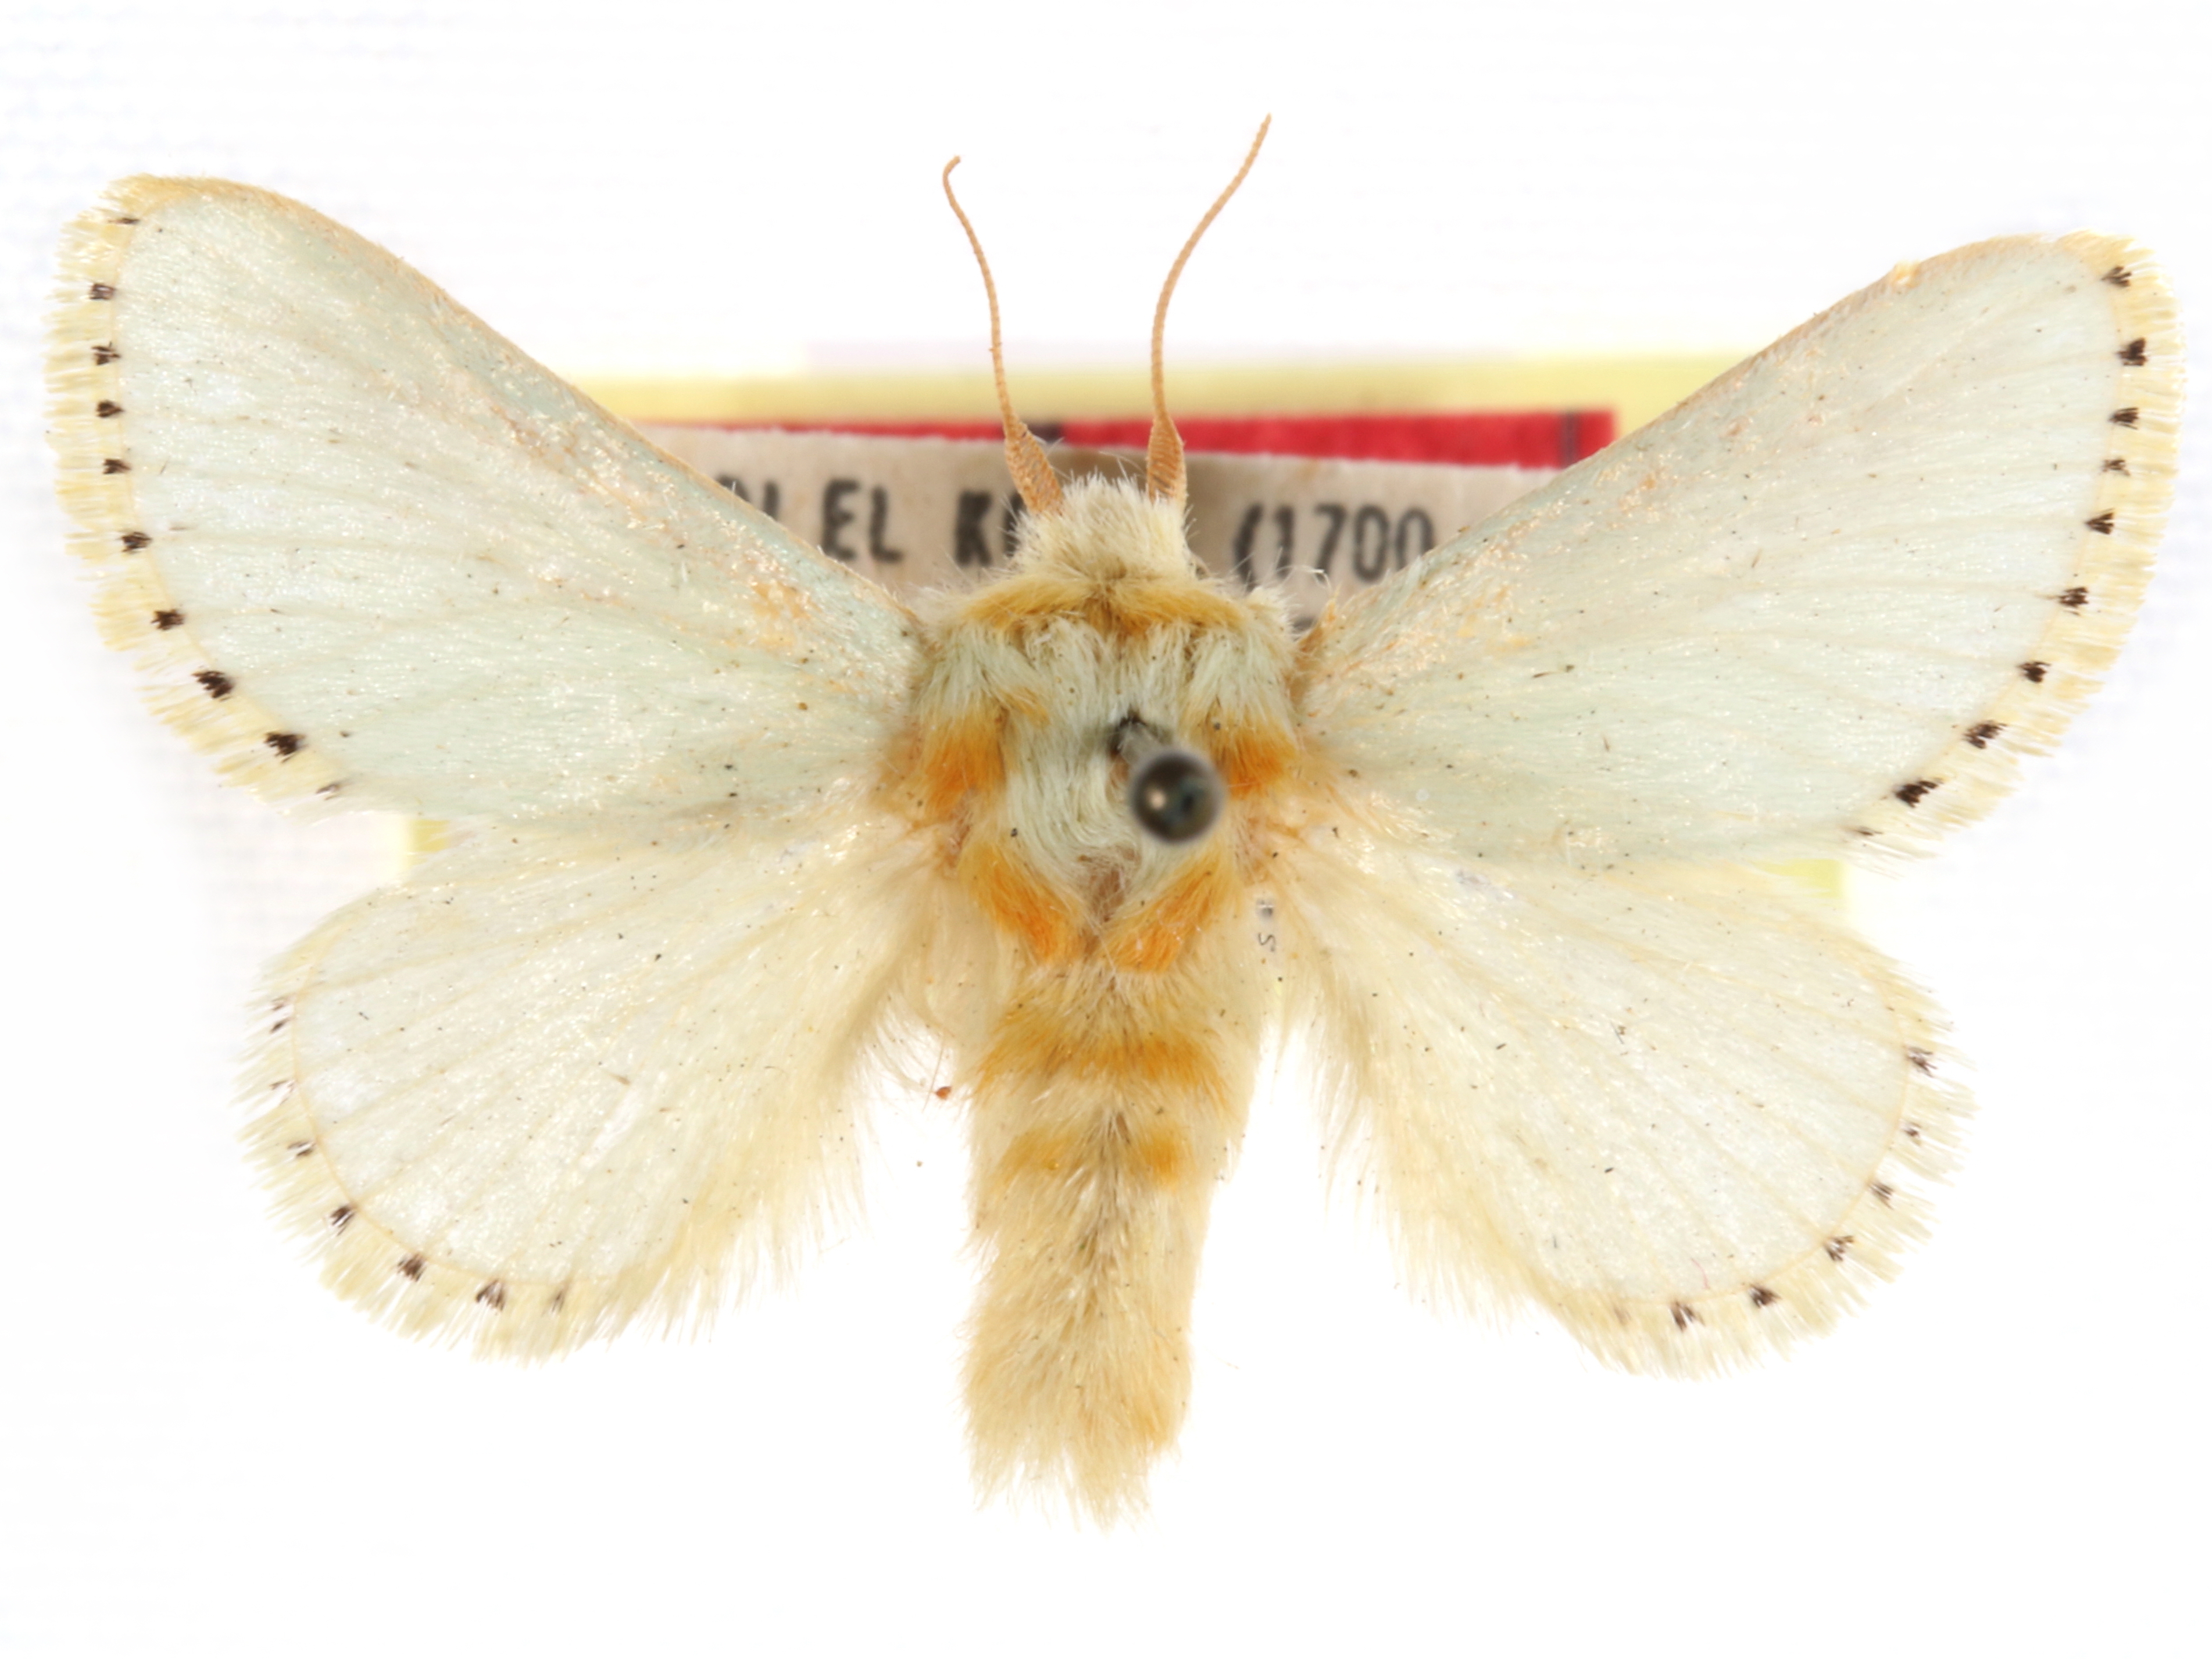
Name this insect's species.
Coenobasis farouki
